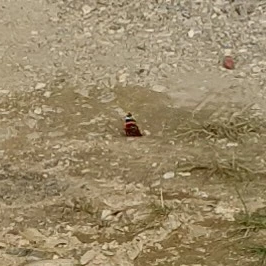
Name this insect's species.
Vanessa atalanta
